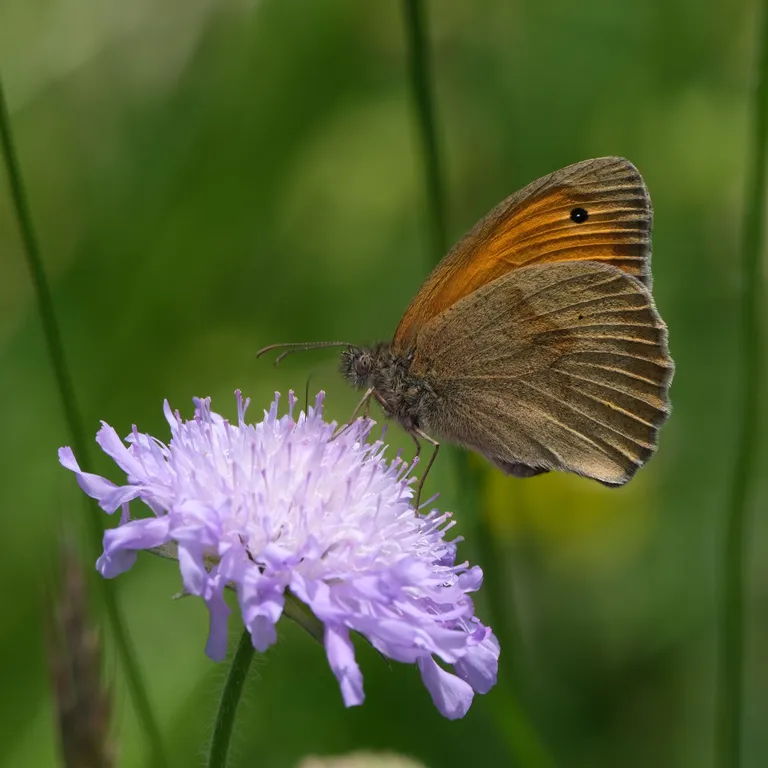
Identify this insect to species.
Maniola jurtina
